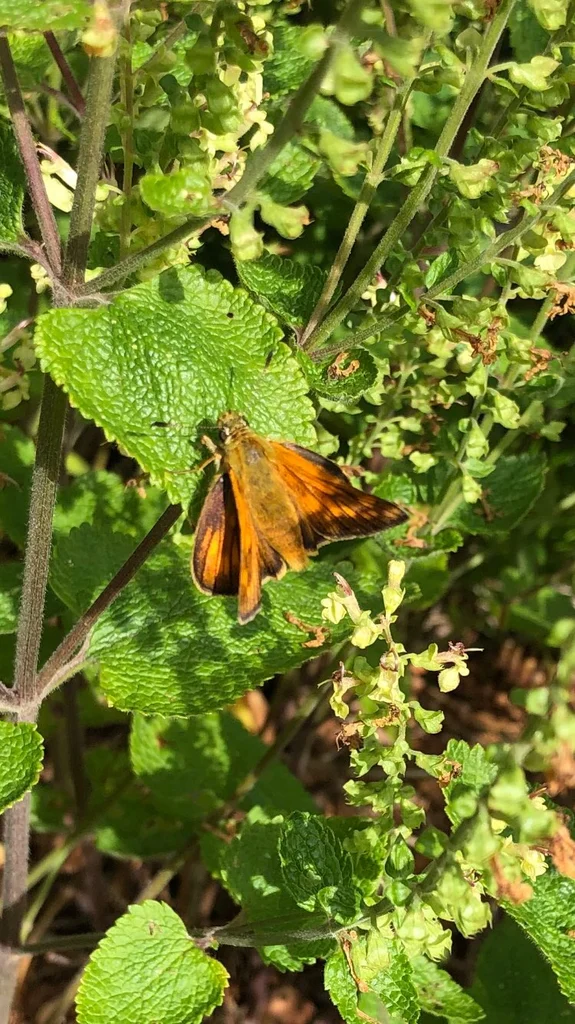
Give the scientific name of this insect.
Ochlodes sylvanus (also Ochlodes venata)
